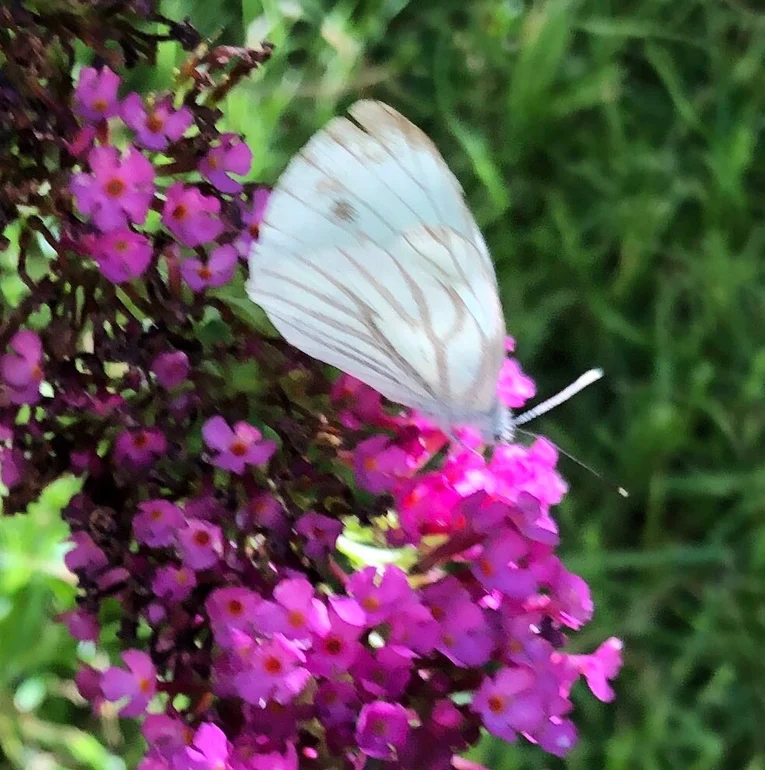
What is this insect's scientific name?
Pieris napi
